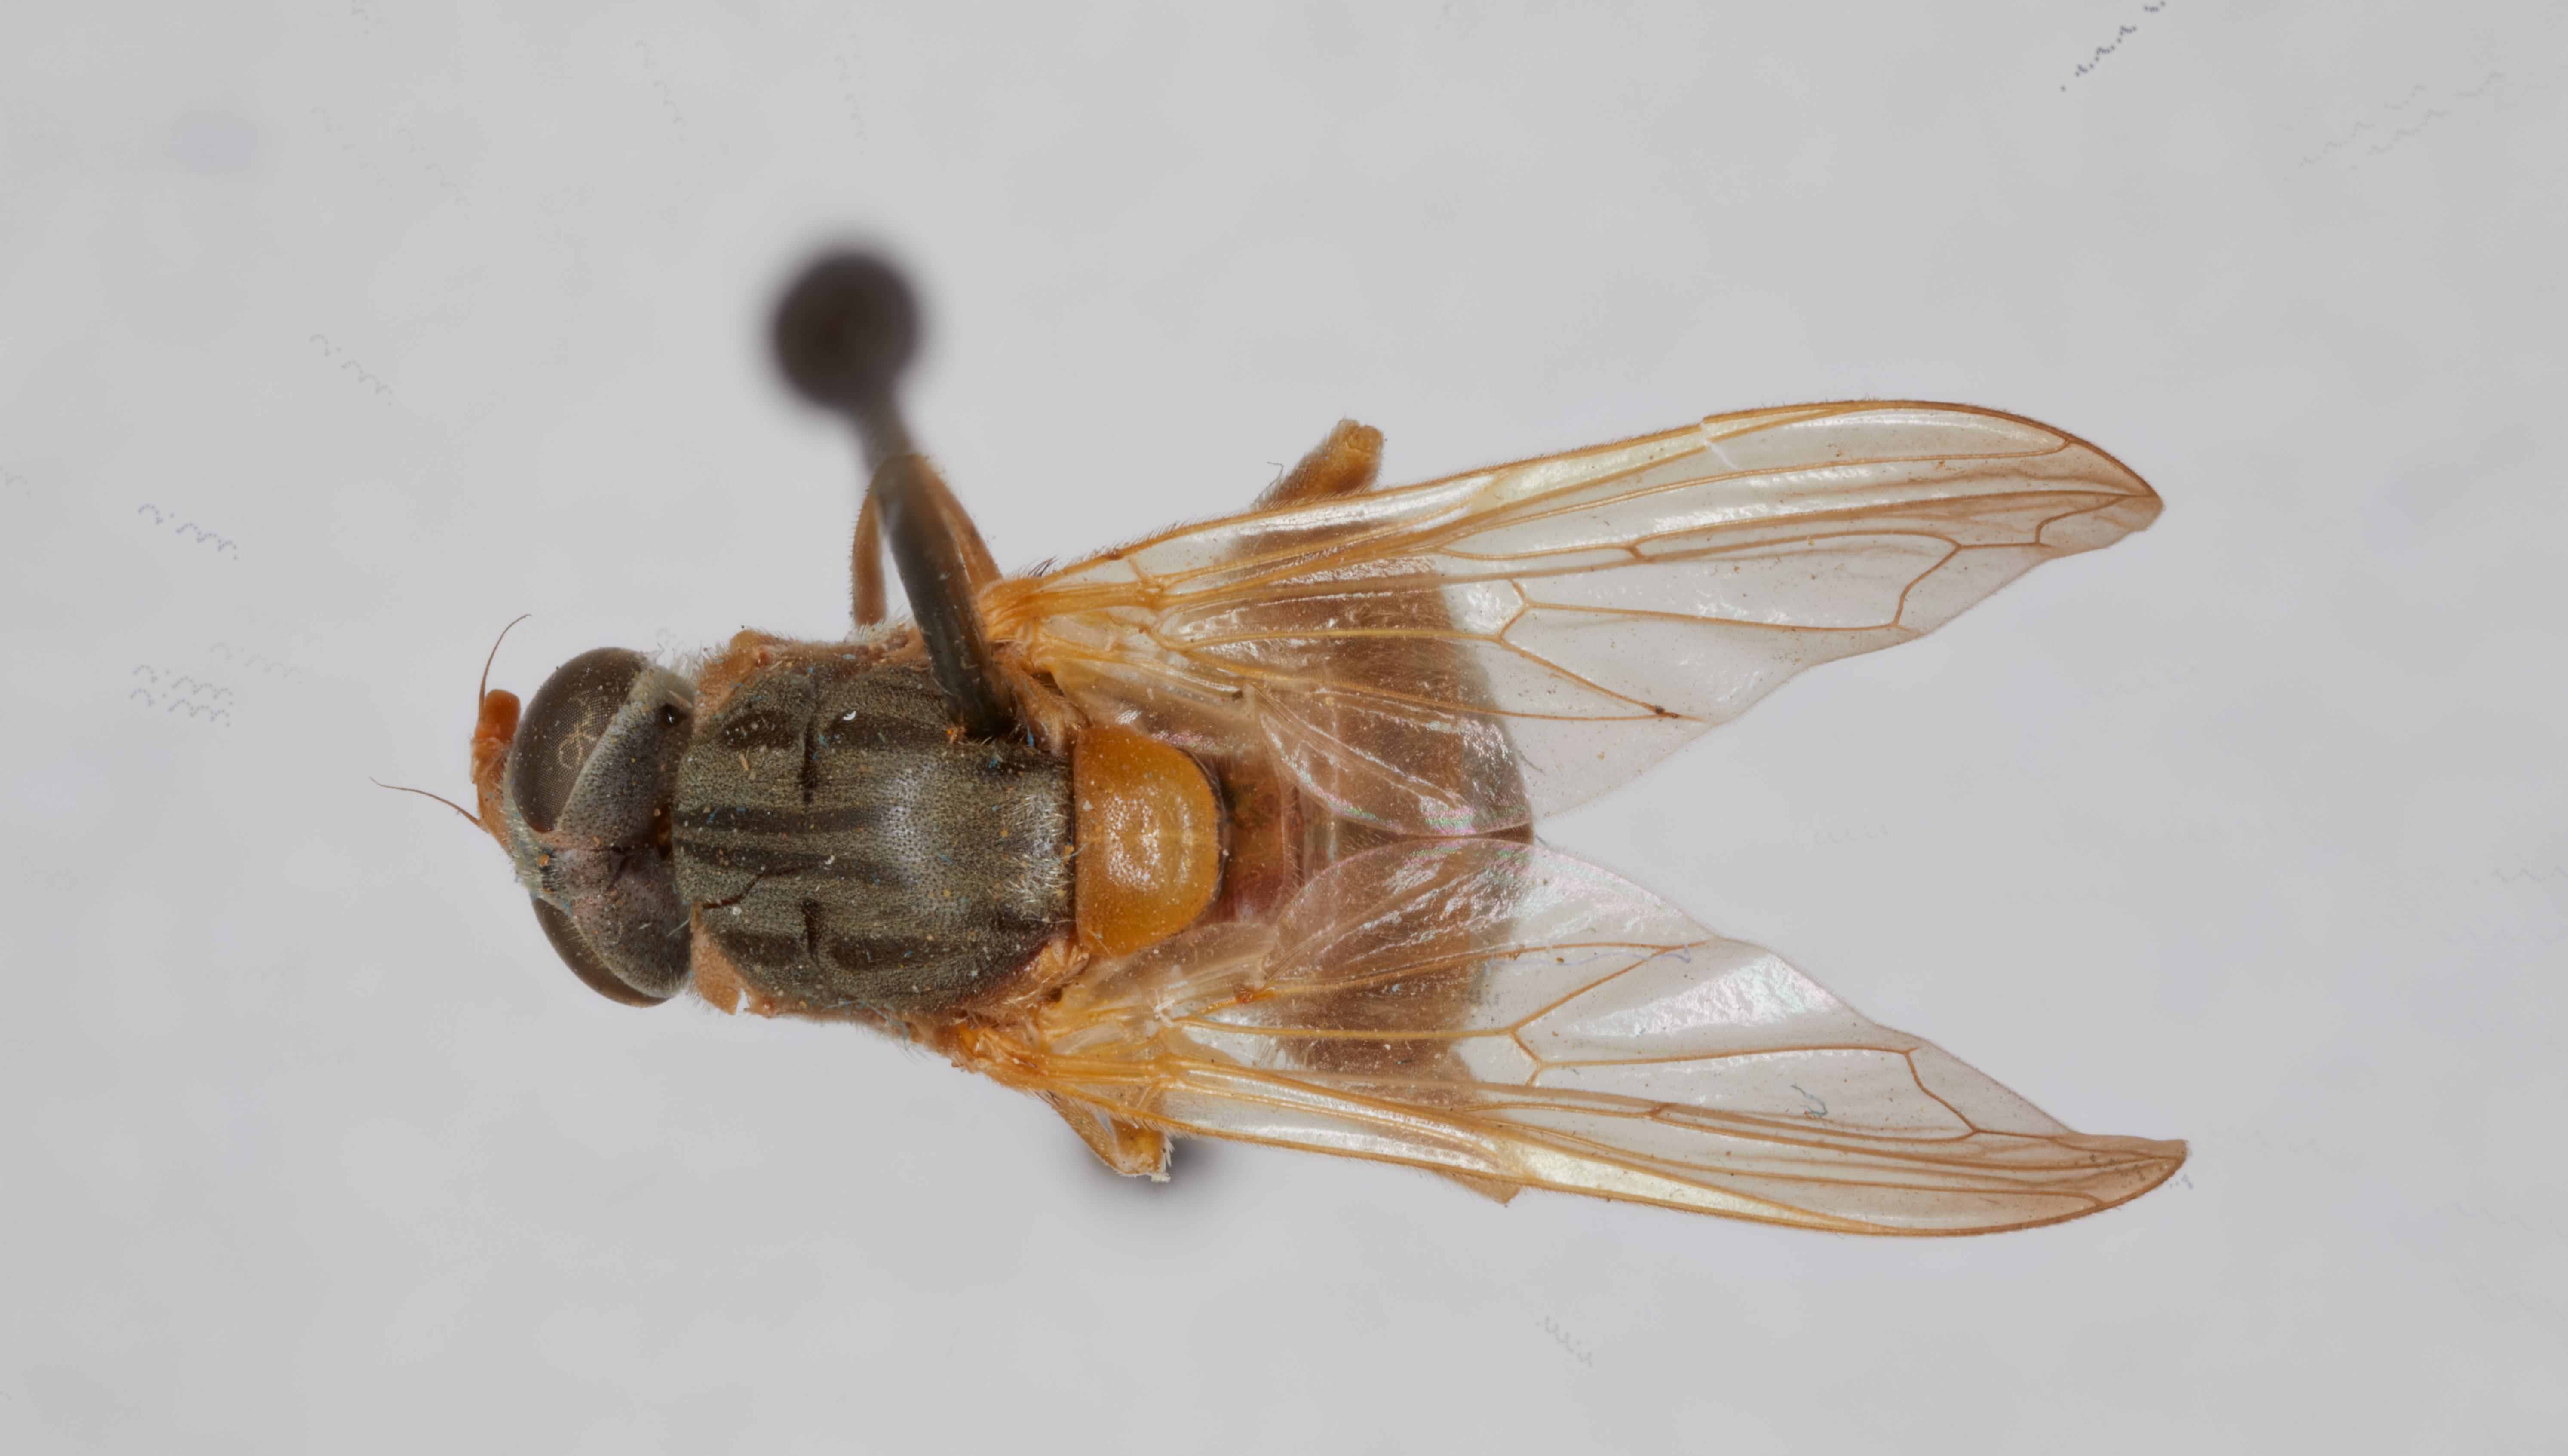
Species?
Brachyopa basalaris
